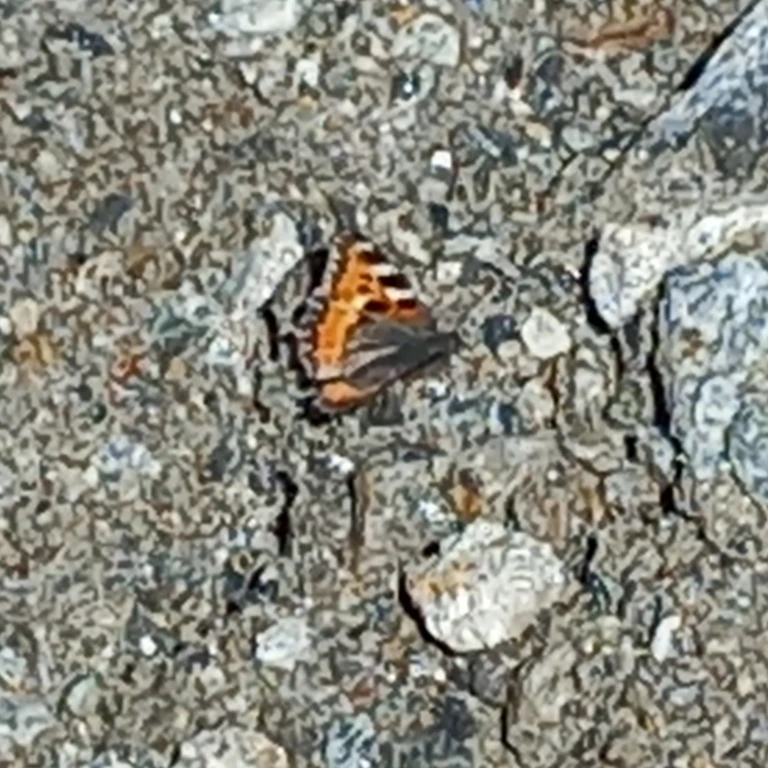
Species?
Aglais urticae
